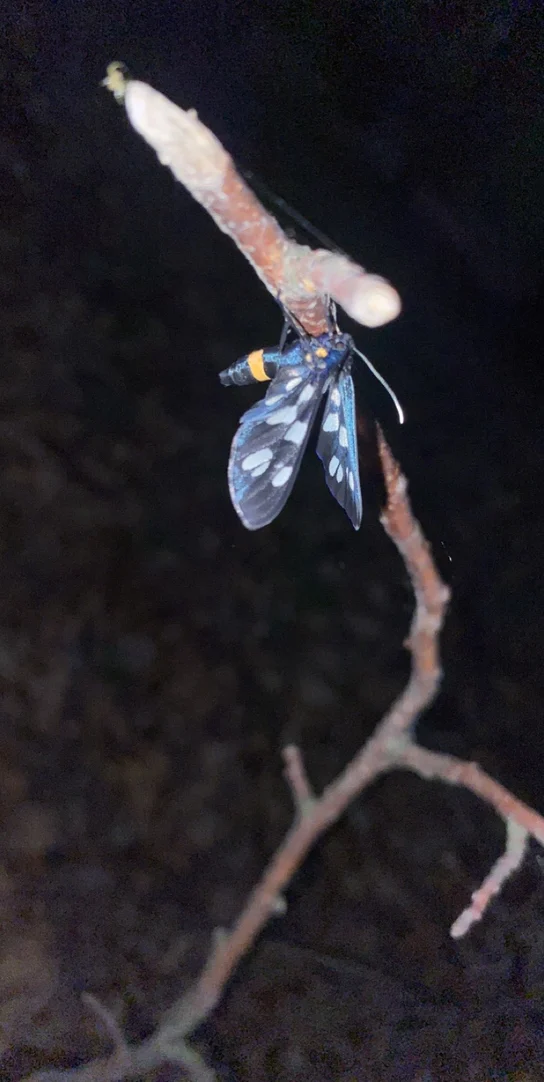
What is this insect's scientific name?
Amata phegea
